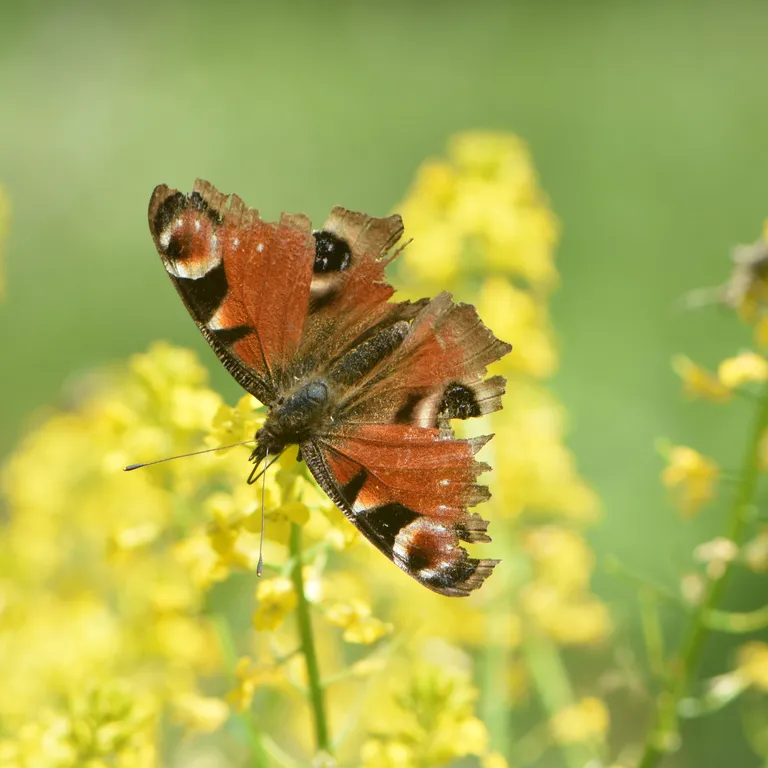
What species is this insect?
Aglais io
